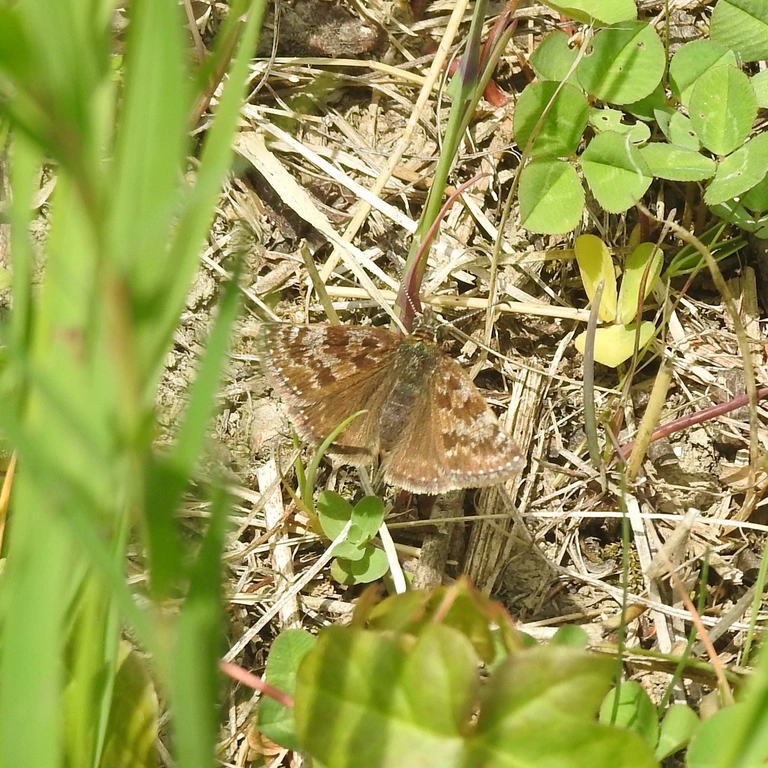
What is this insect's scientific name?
Erynnis tages
